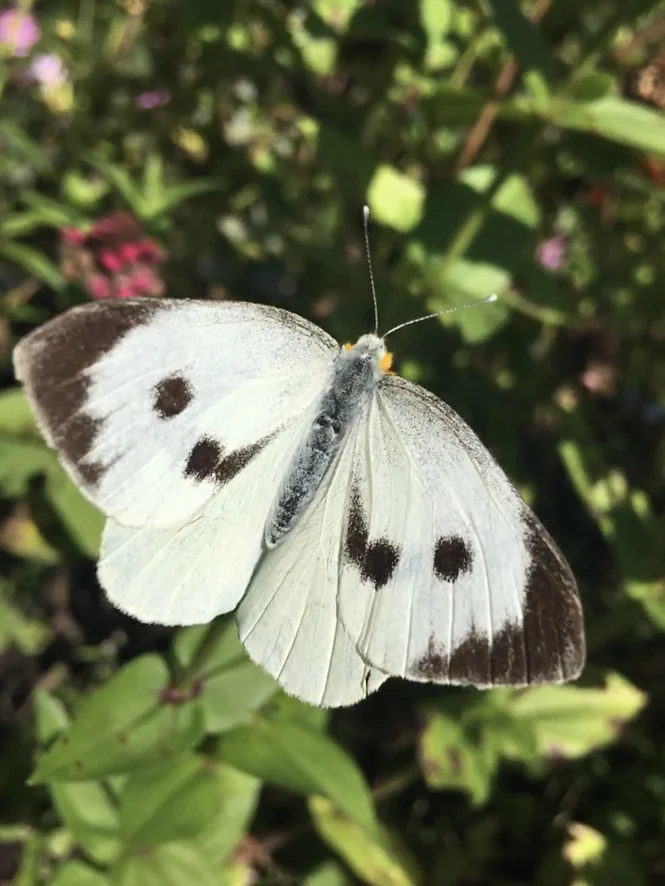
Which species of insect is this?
Pieris brassicae
